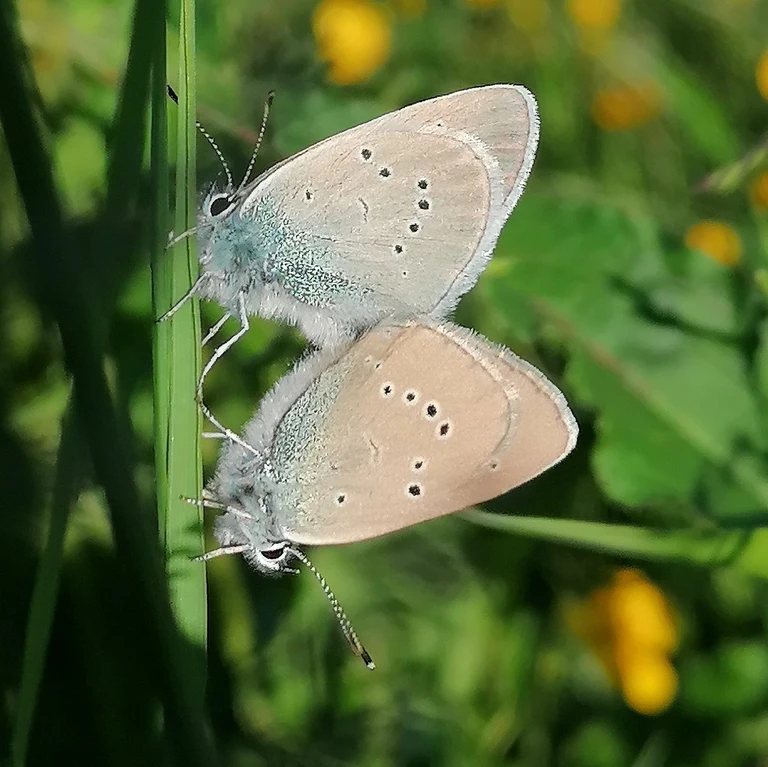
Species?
Cyaniris semiargus
